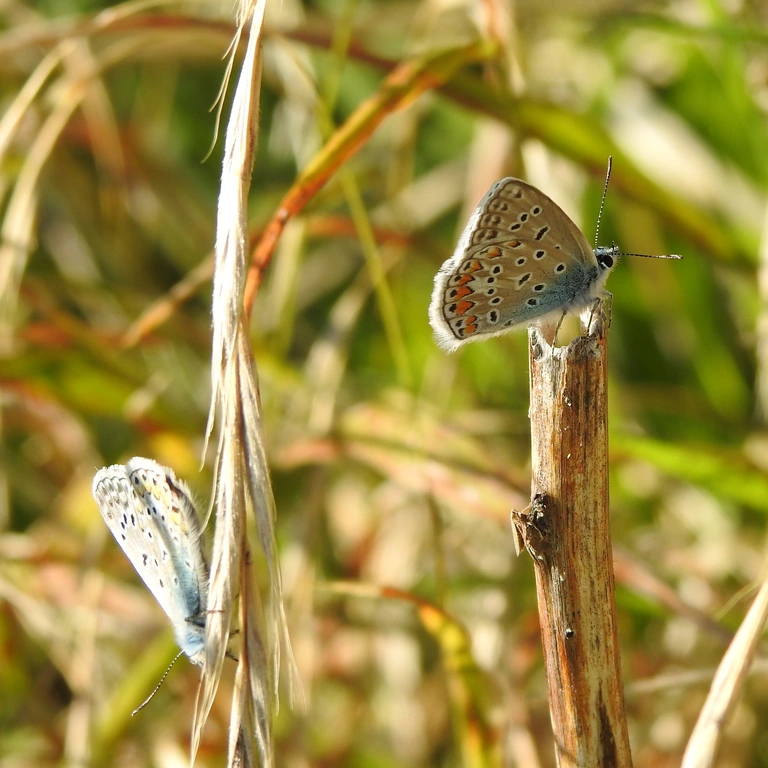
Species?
Polyommatus icarus
